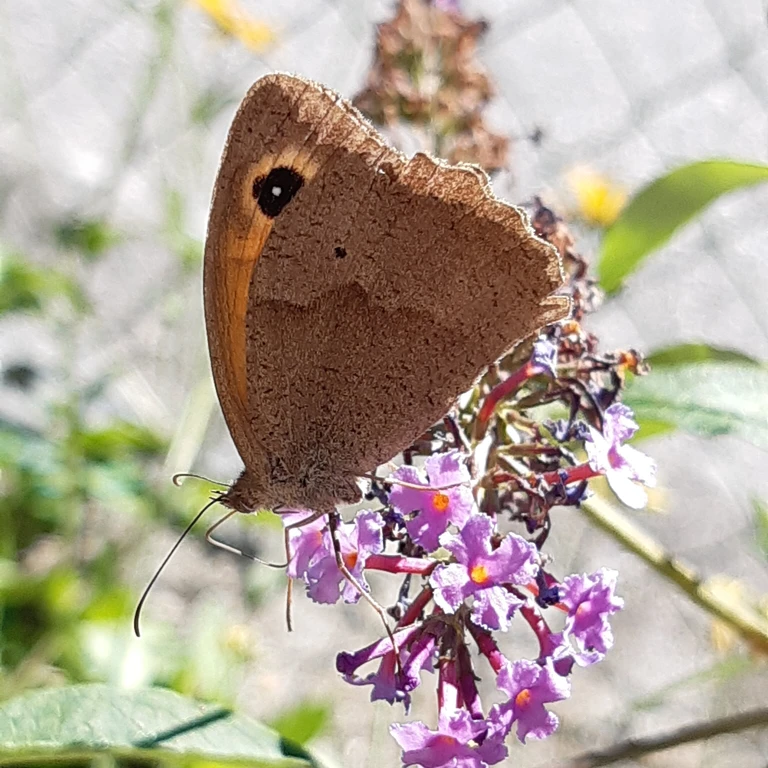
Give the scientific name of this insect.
Maniola jurtina
